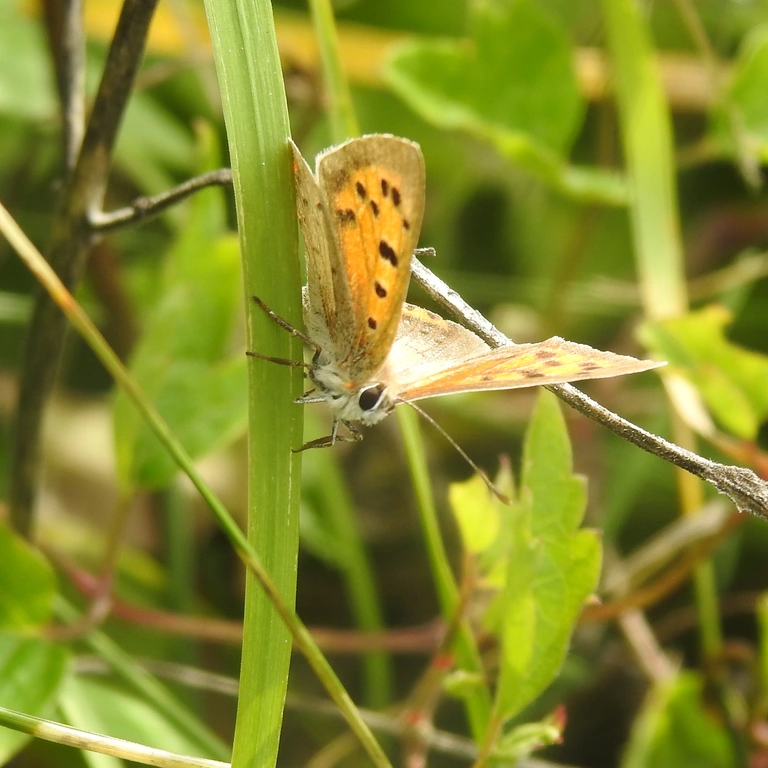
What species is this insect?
Lycaena phlaeas
